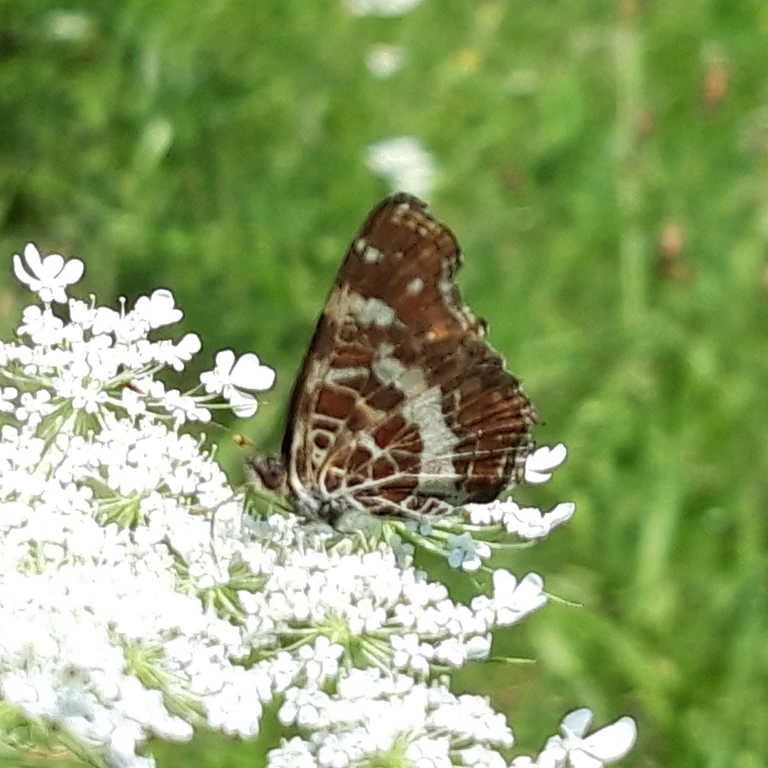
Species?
Araschnia levana
